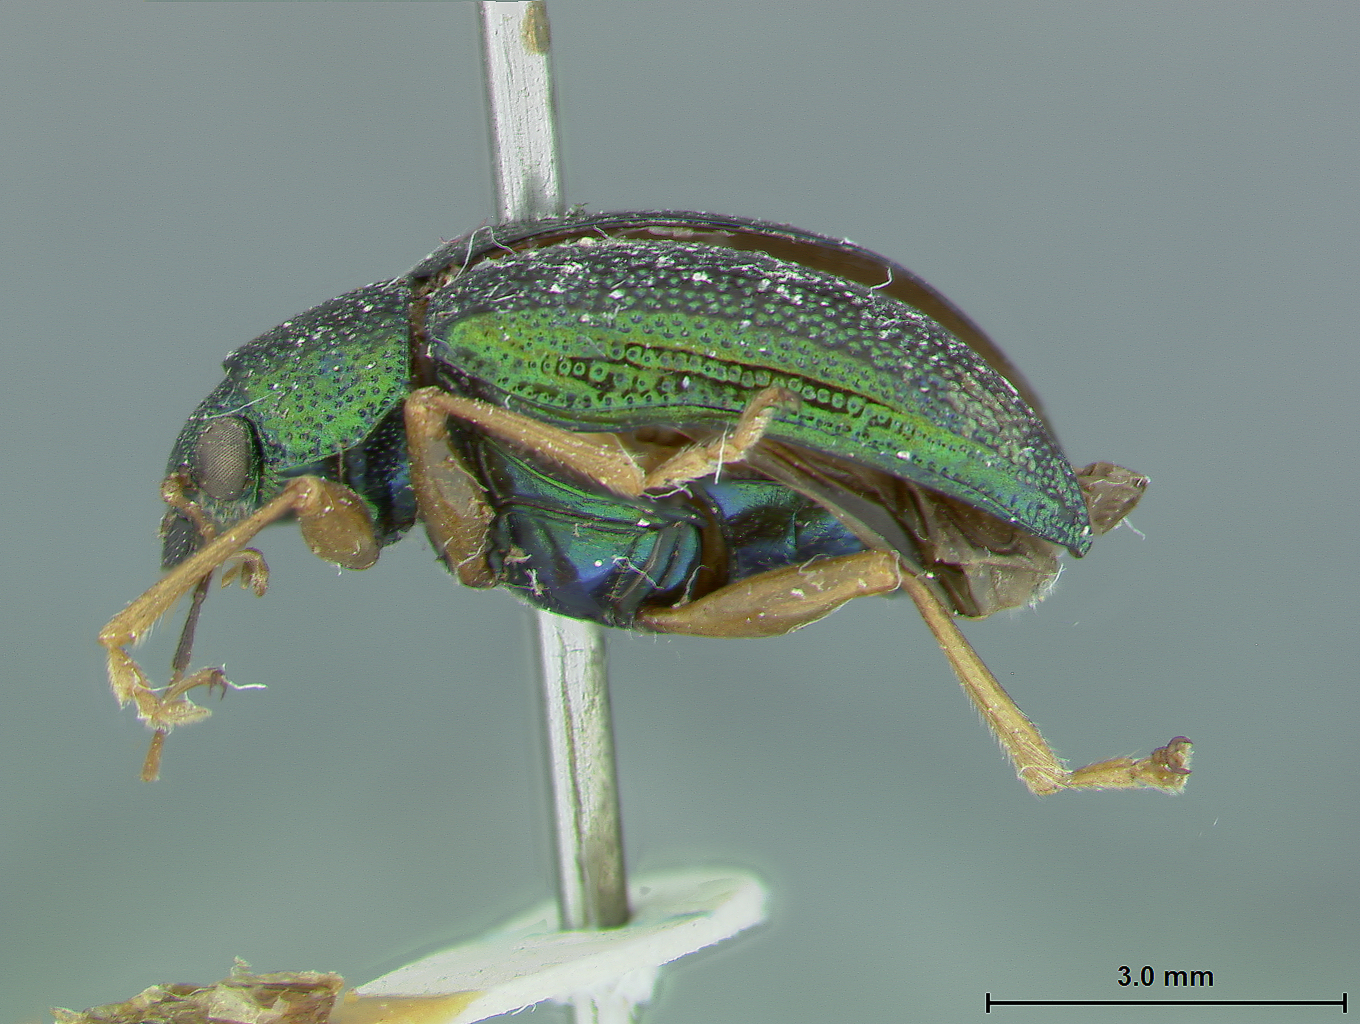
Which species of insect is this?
Colaspis consimilis
